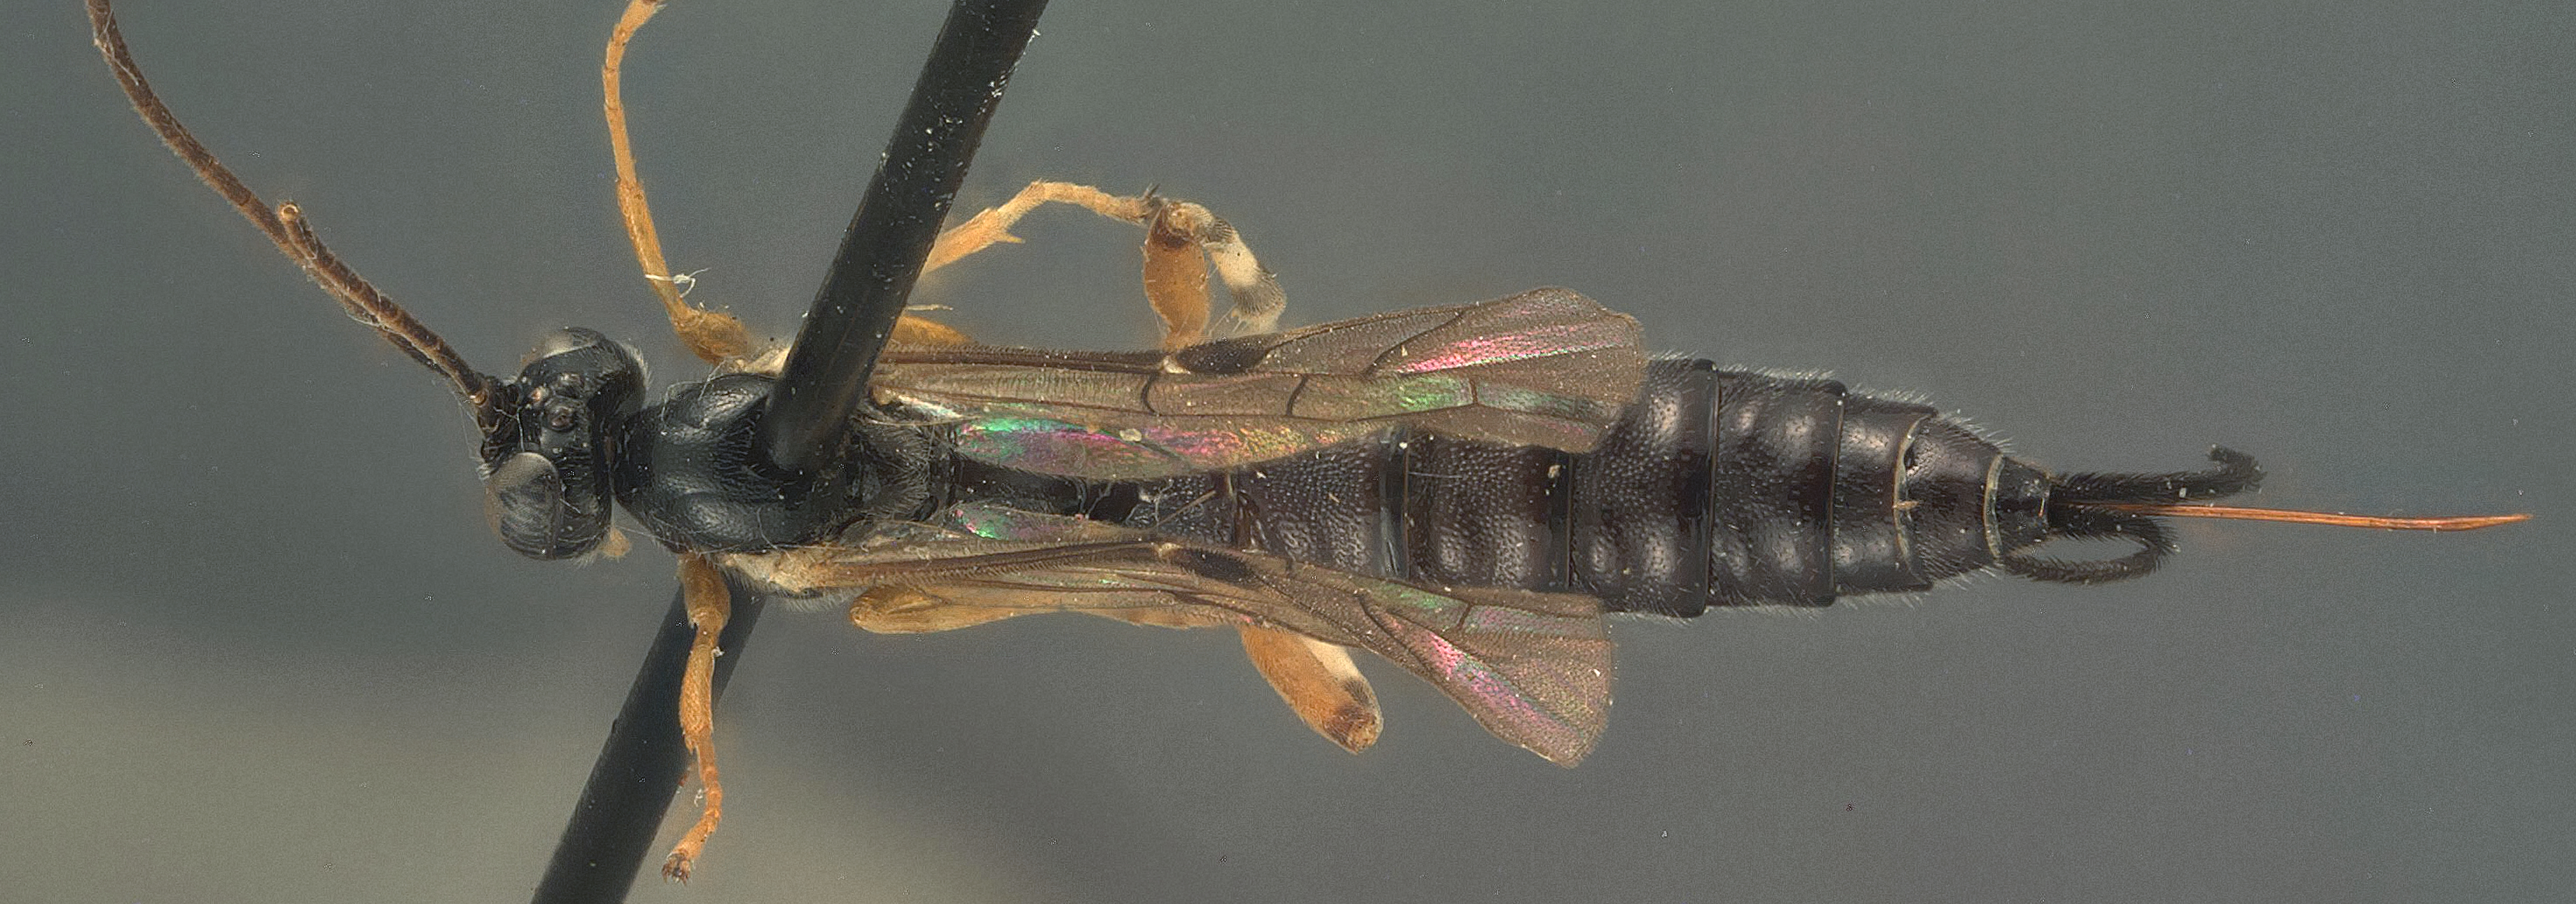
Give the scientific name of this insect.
Iseropus bruneifrons
